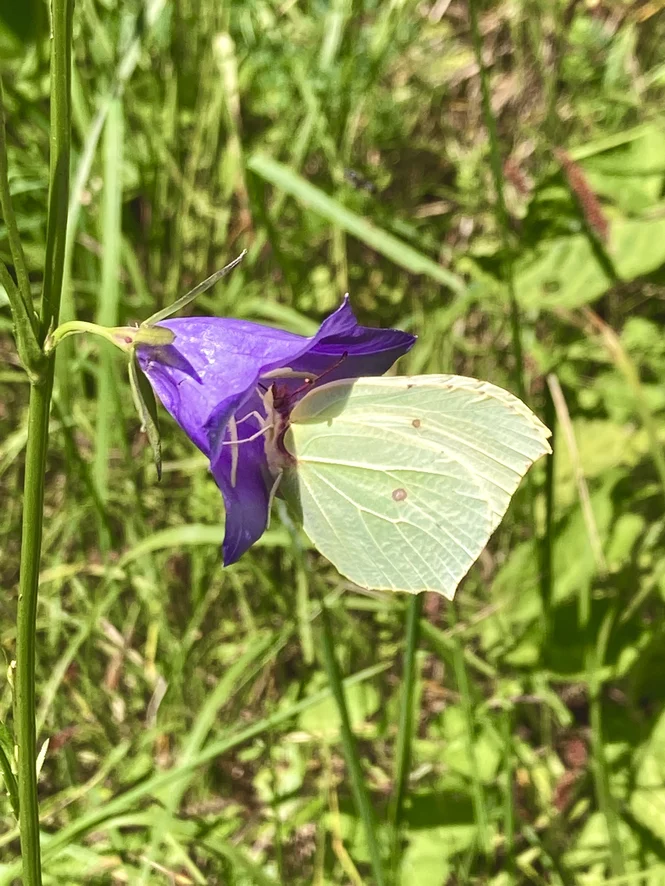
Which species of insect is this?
Gonepteryx rhamni
